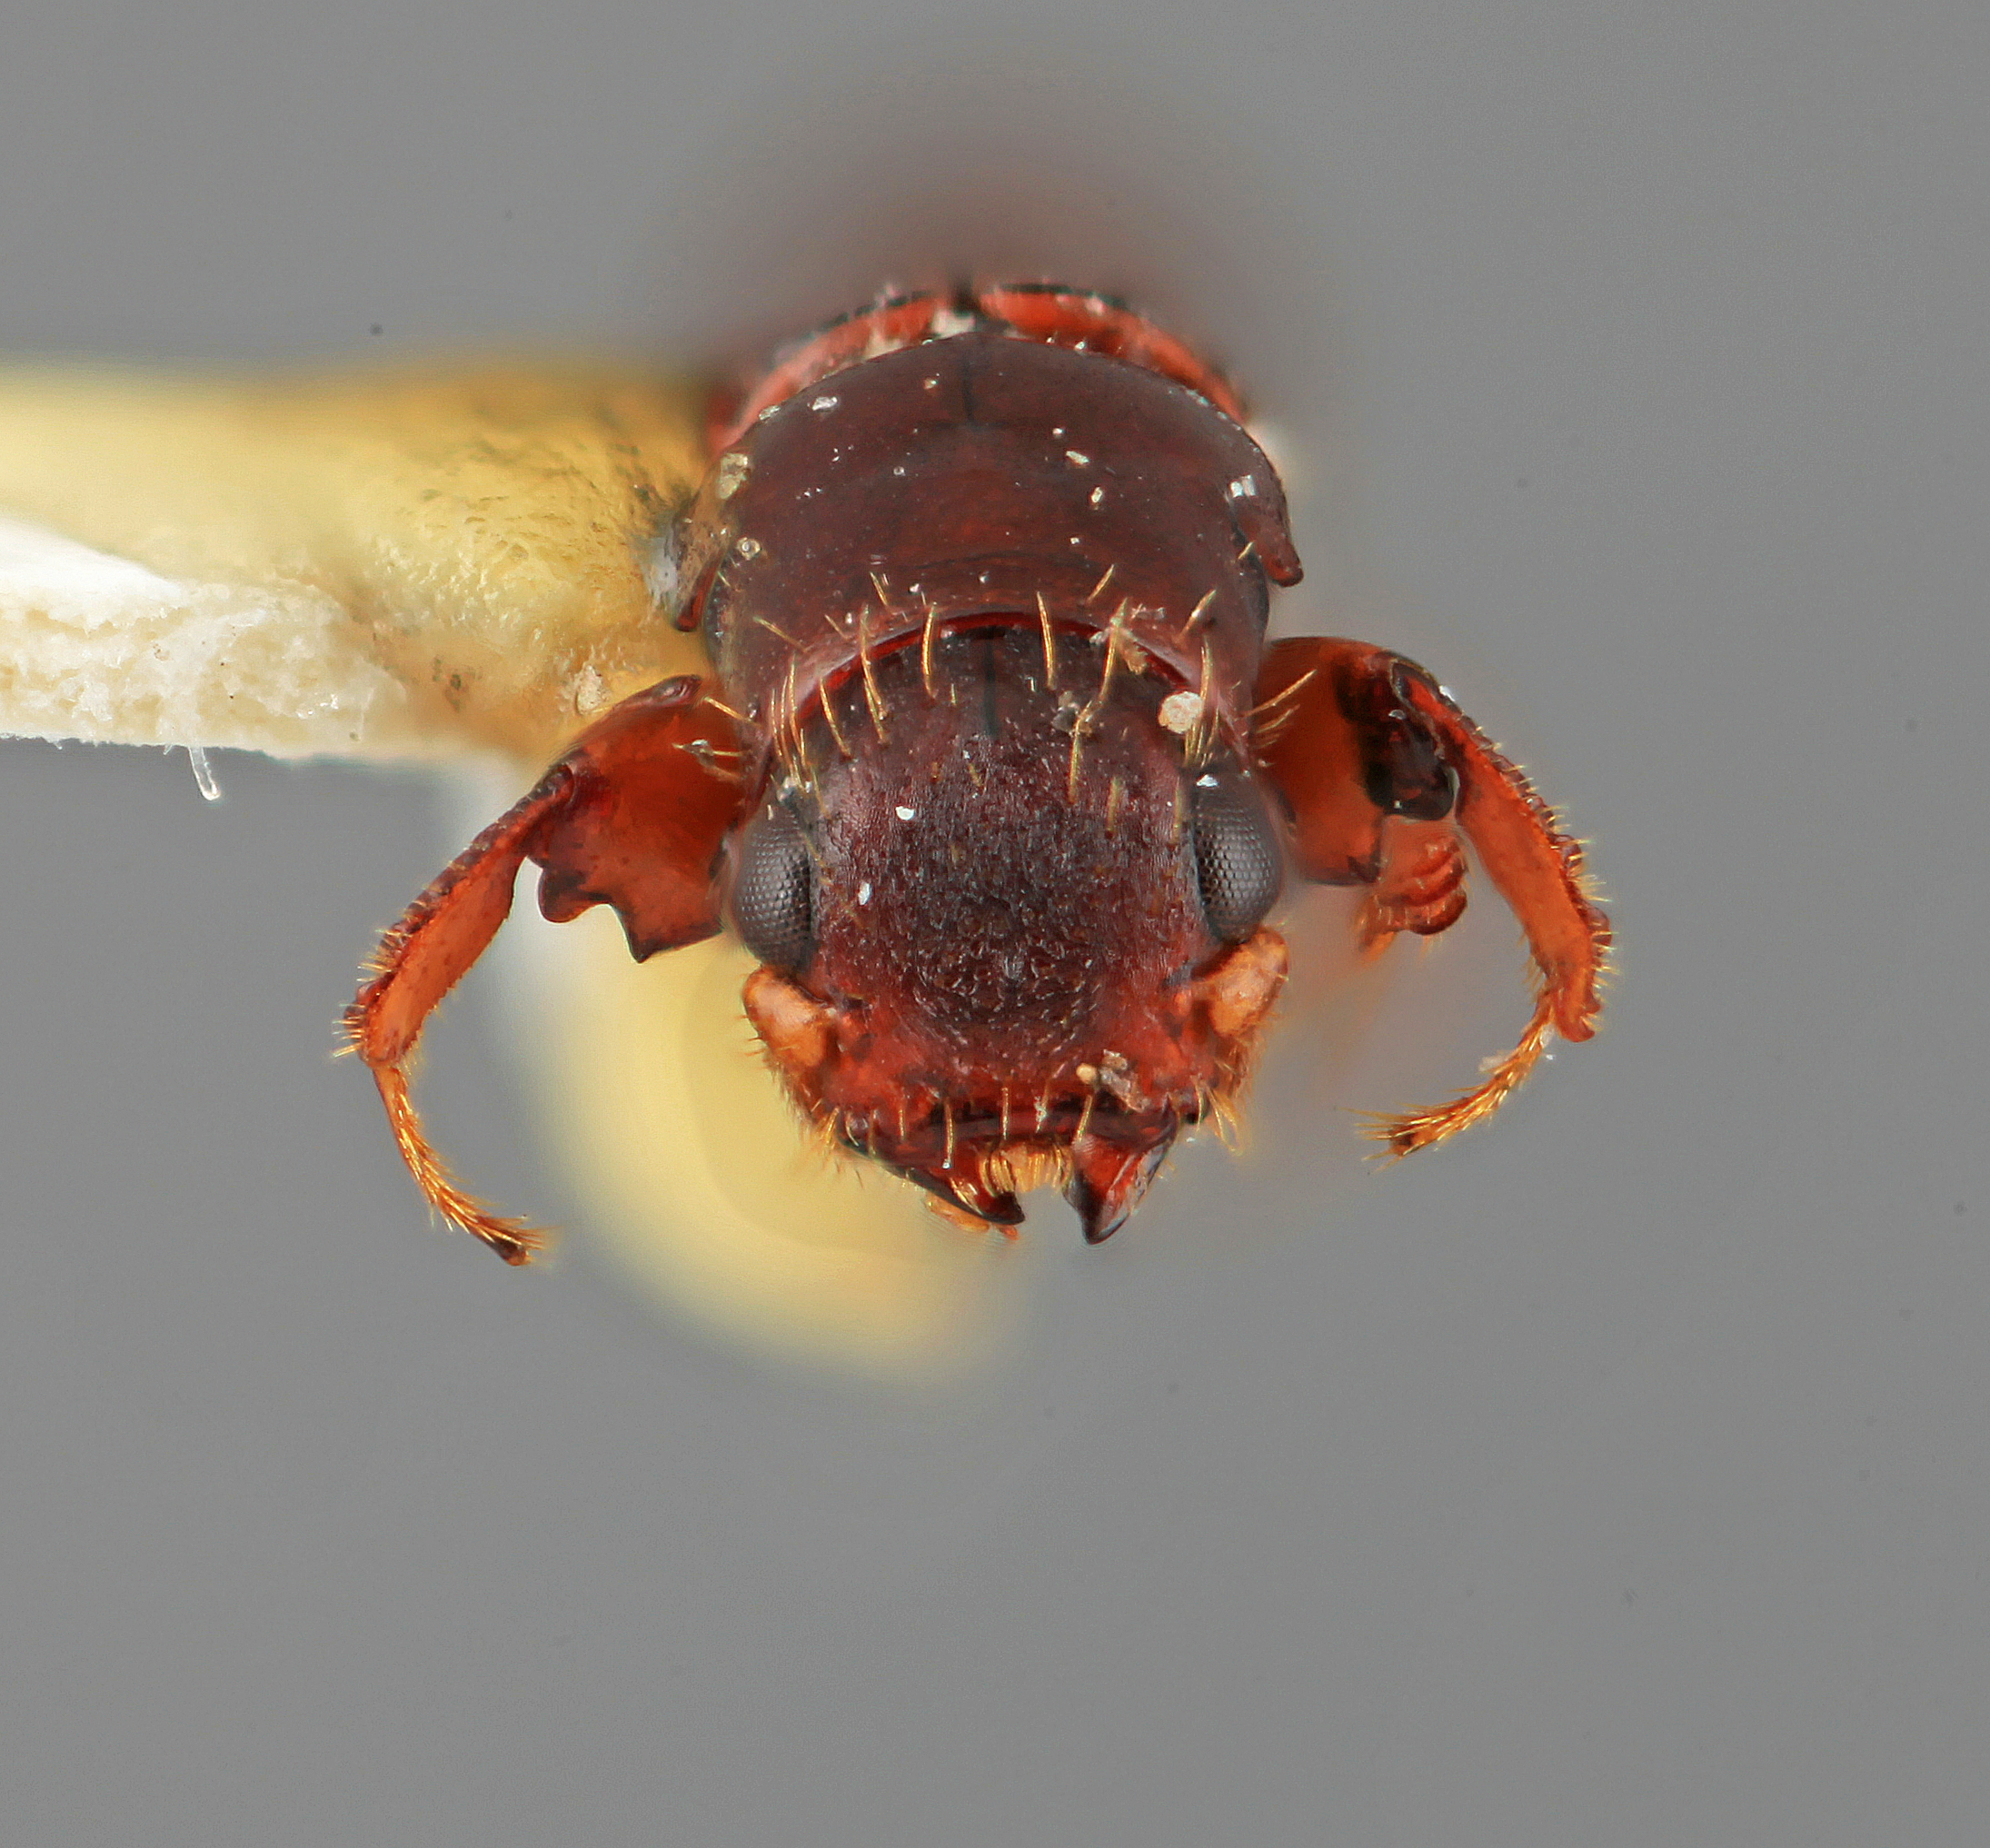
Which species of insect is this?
Platypus prenexus
